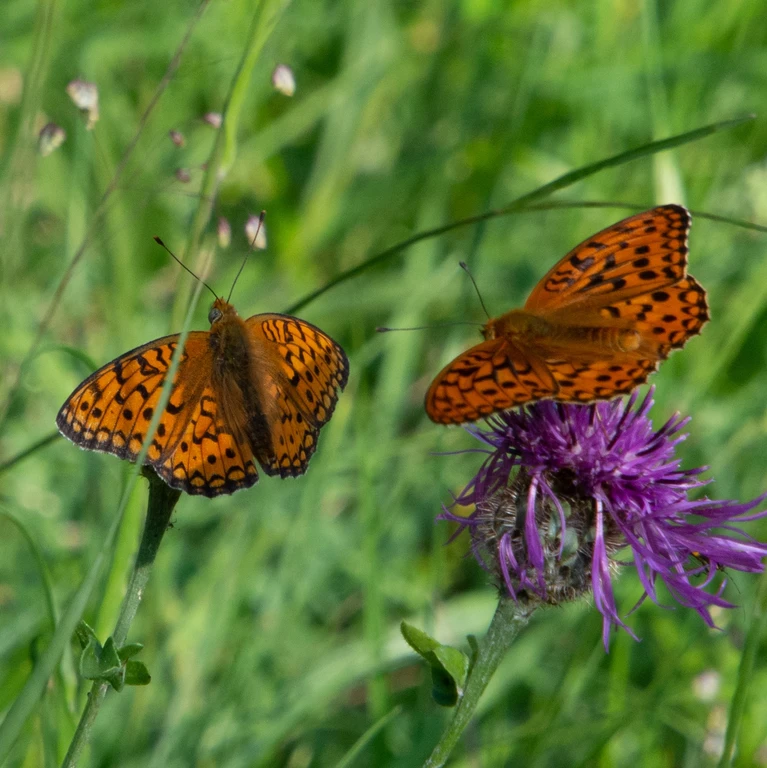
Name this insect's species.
Fabriciana adippe
